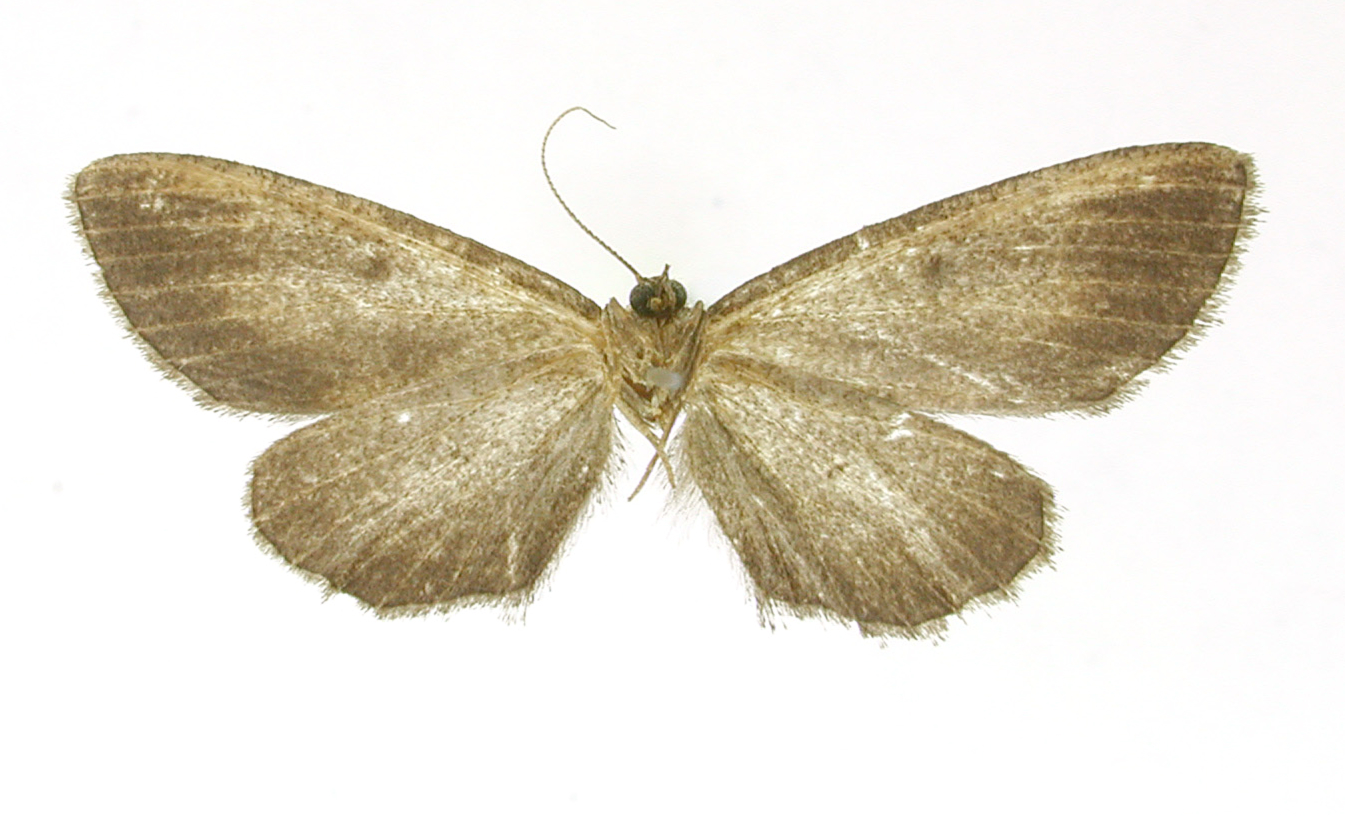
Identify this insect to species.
Tornos umbrosarius
